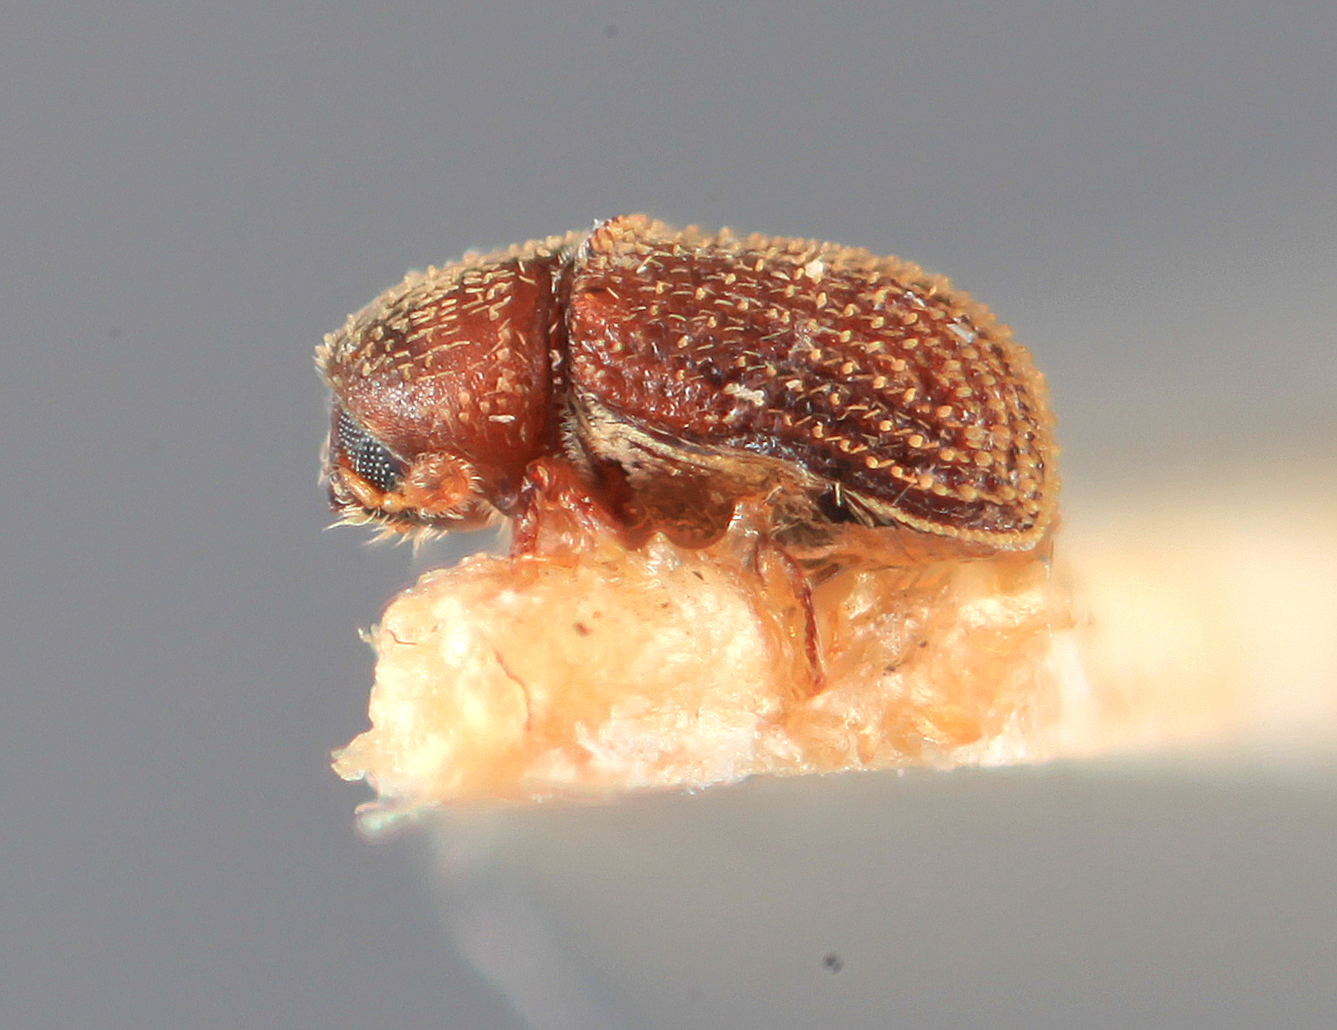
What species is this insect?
Liparthrum artocarpus
